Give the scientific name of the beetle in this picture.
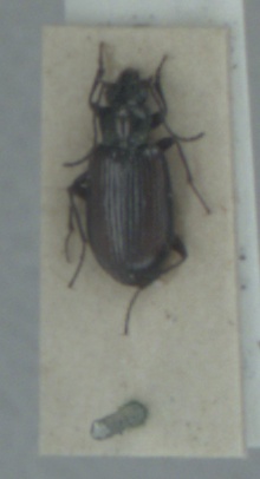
Bembidion prasinum
